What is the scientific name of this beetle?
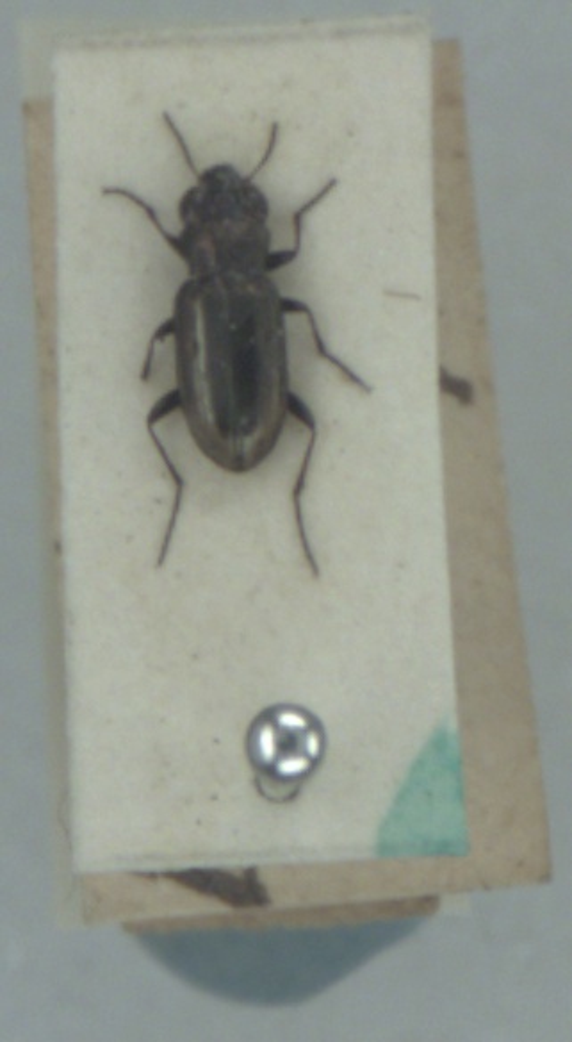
Notiophilus substriatus
